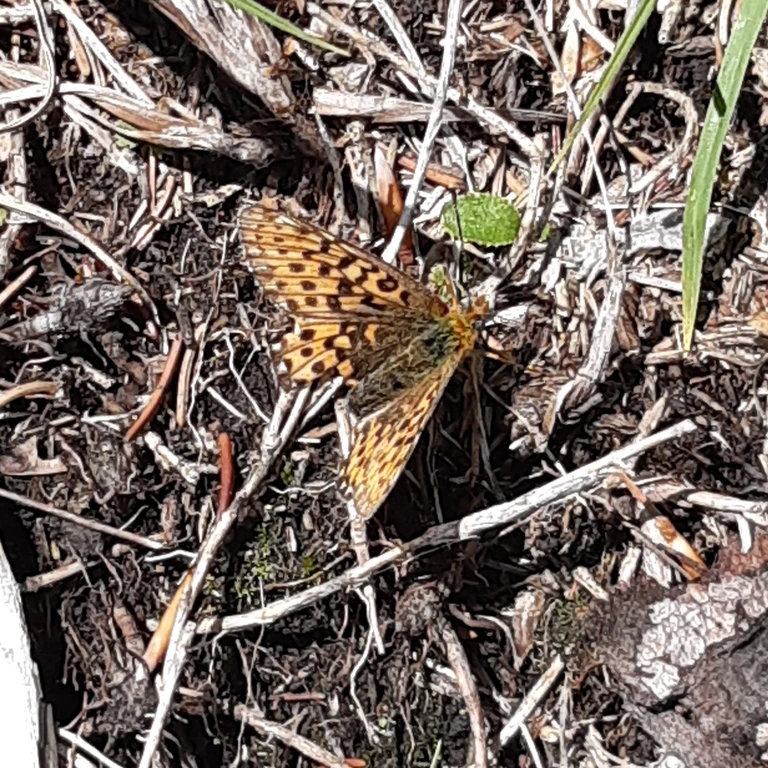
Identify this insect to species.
Boloria euphrosyne (also Clossiana euphrosyne)
